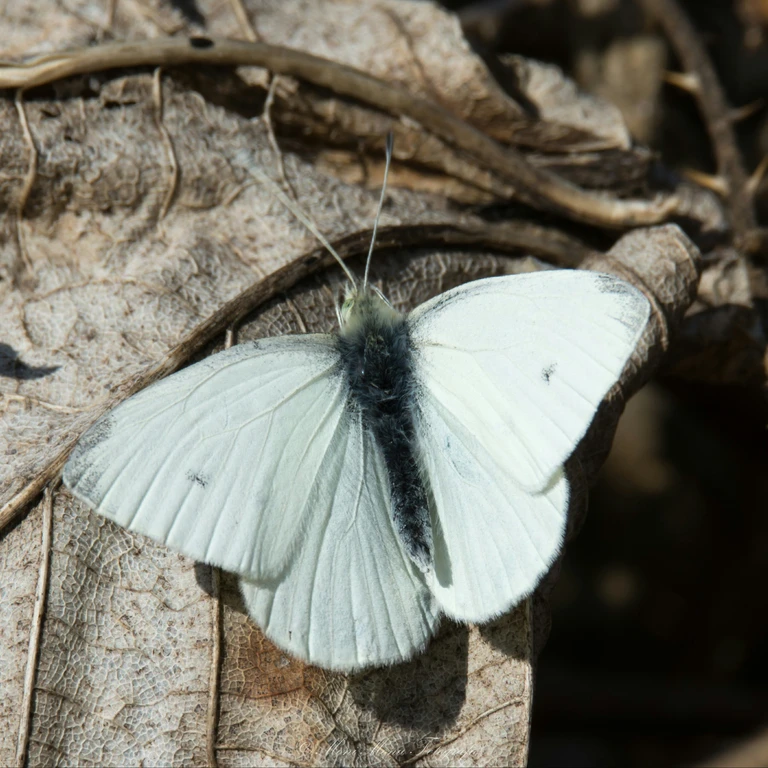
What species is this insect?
Pieris rapae
